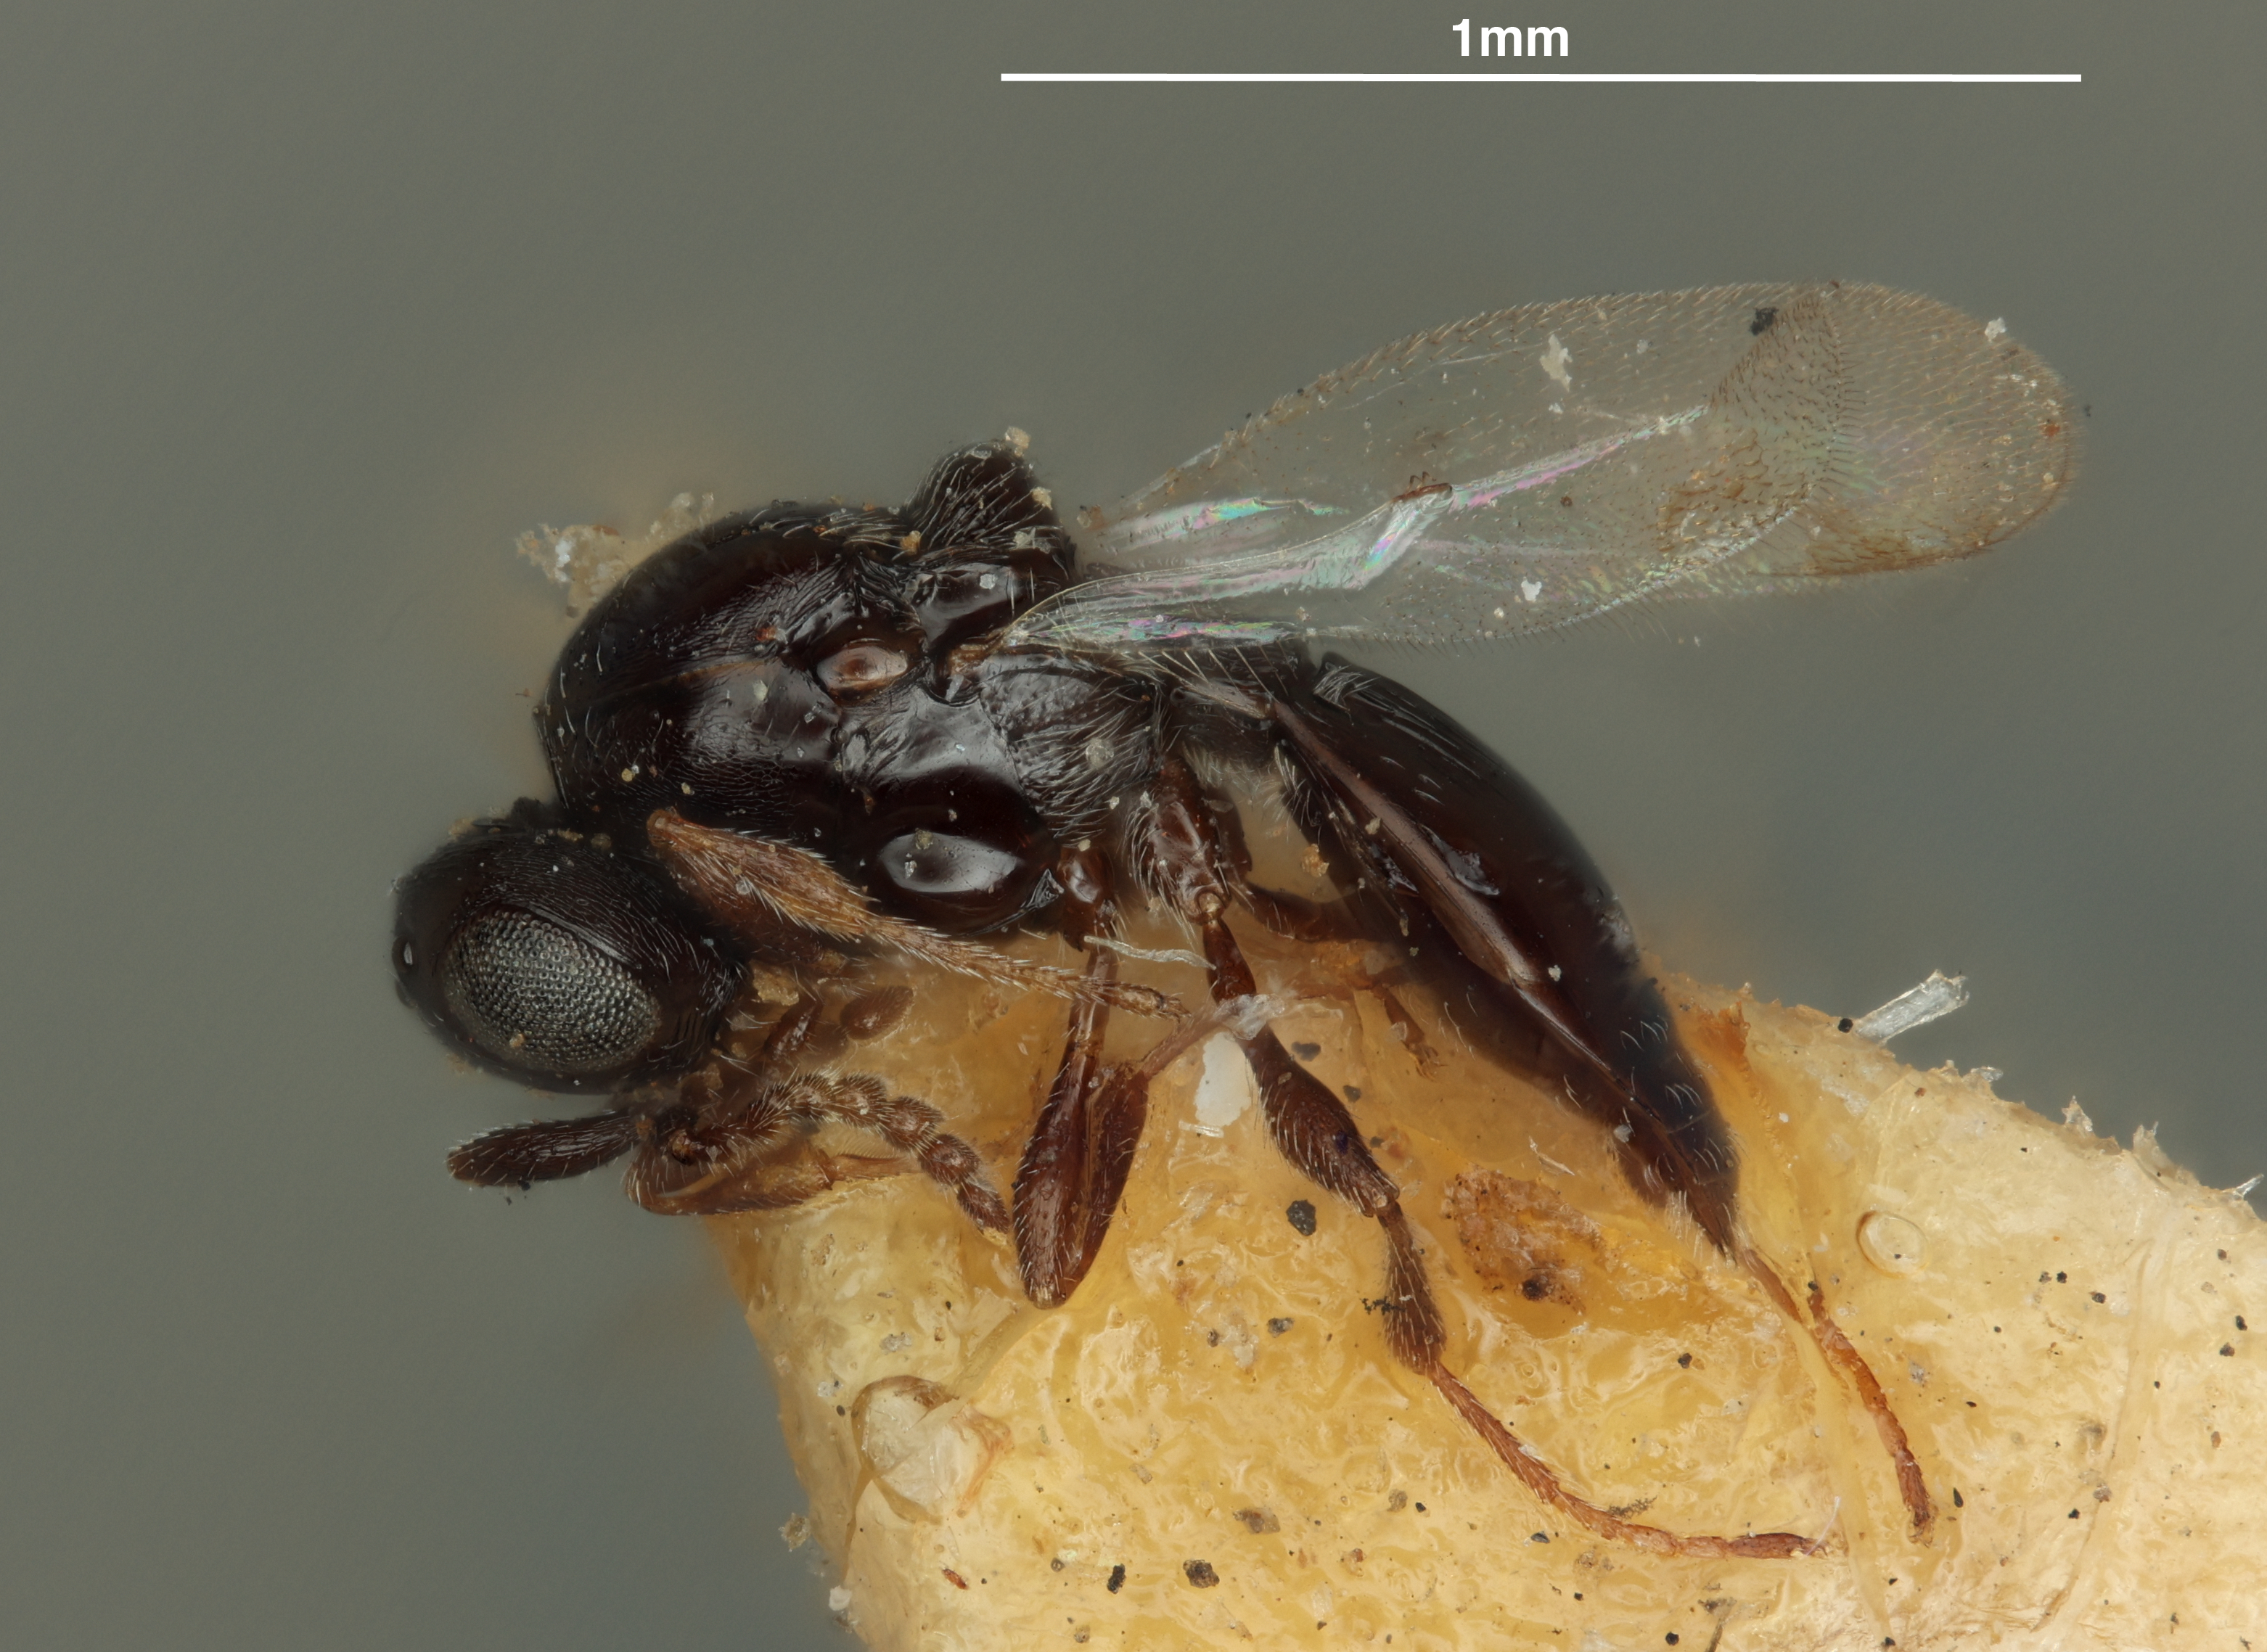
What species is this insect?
Polygnotus artemisiae
